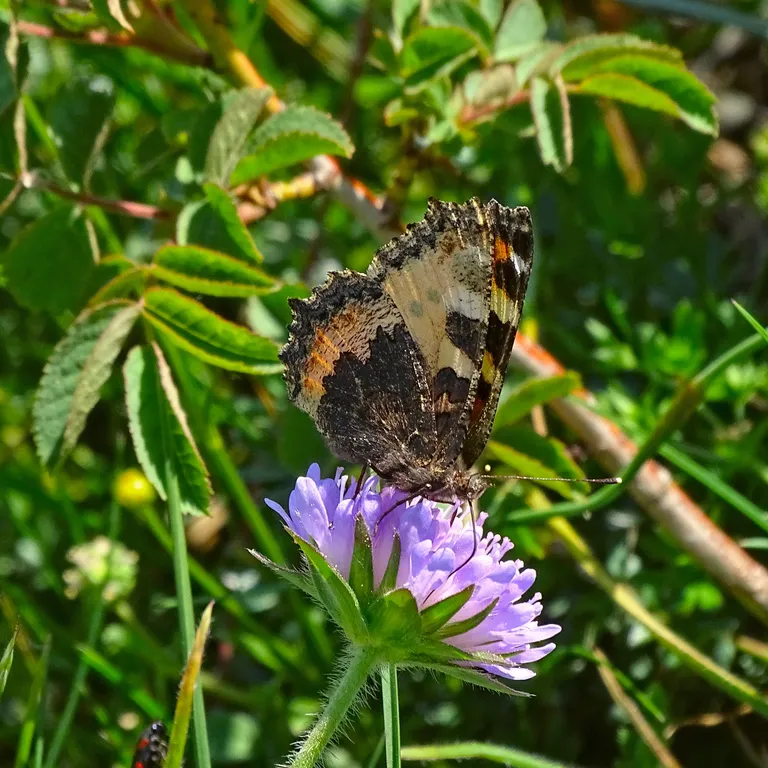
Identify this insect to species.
Aglais urticae
